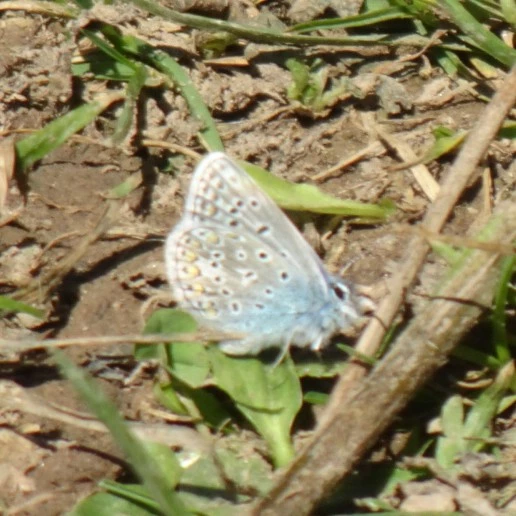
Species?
Polyommatus icarus
